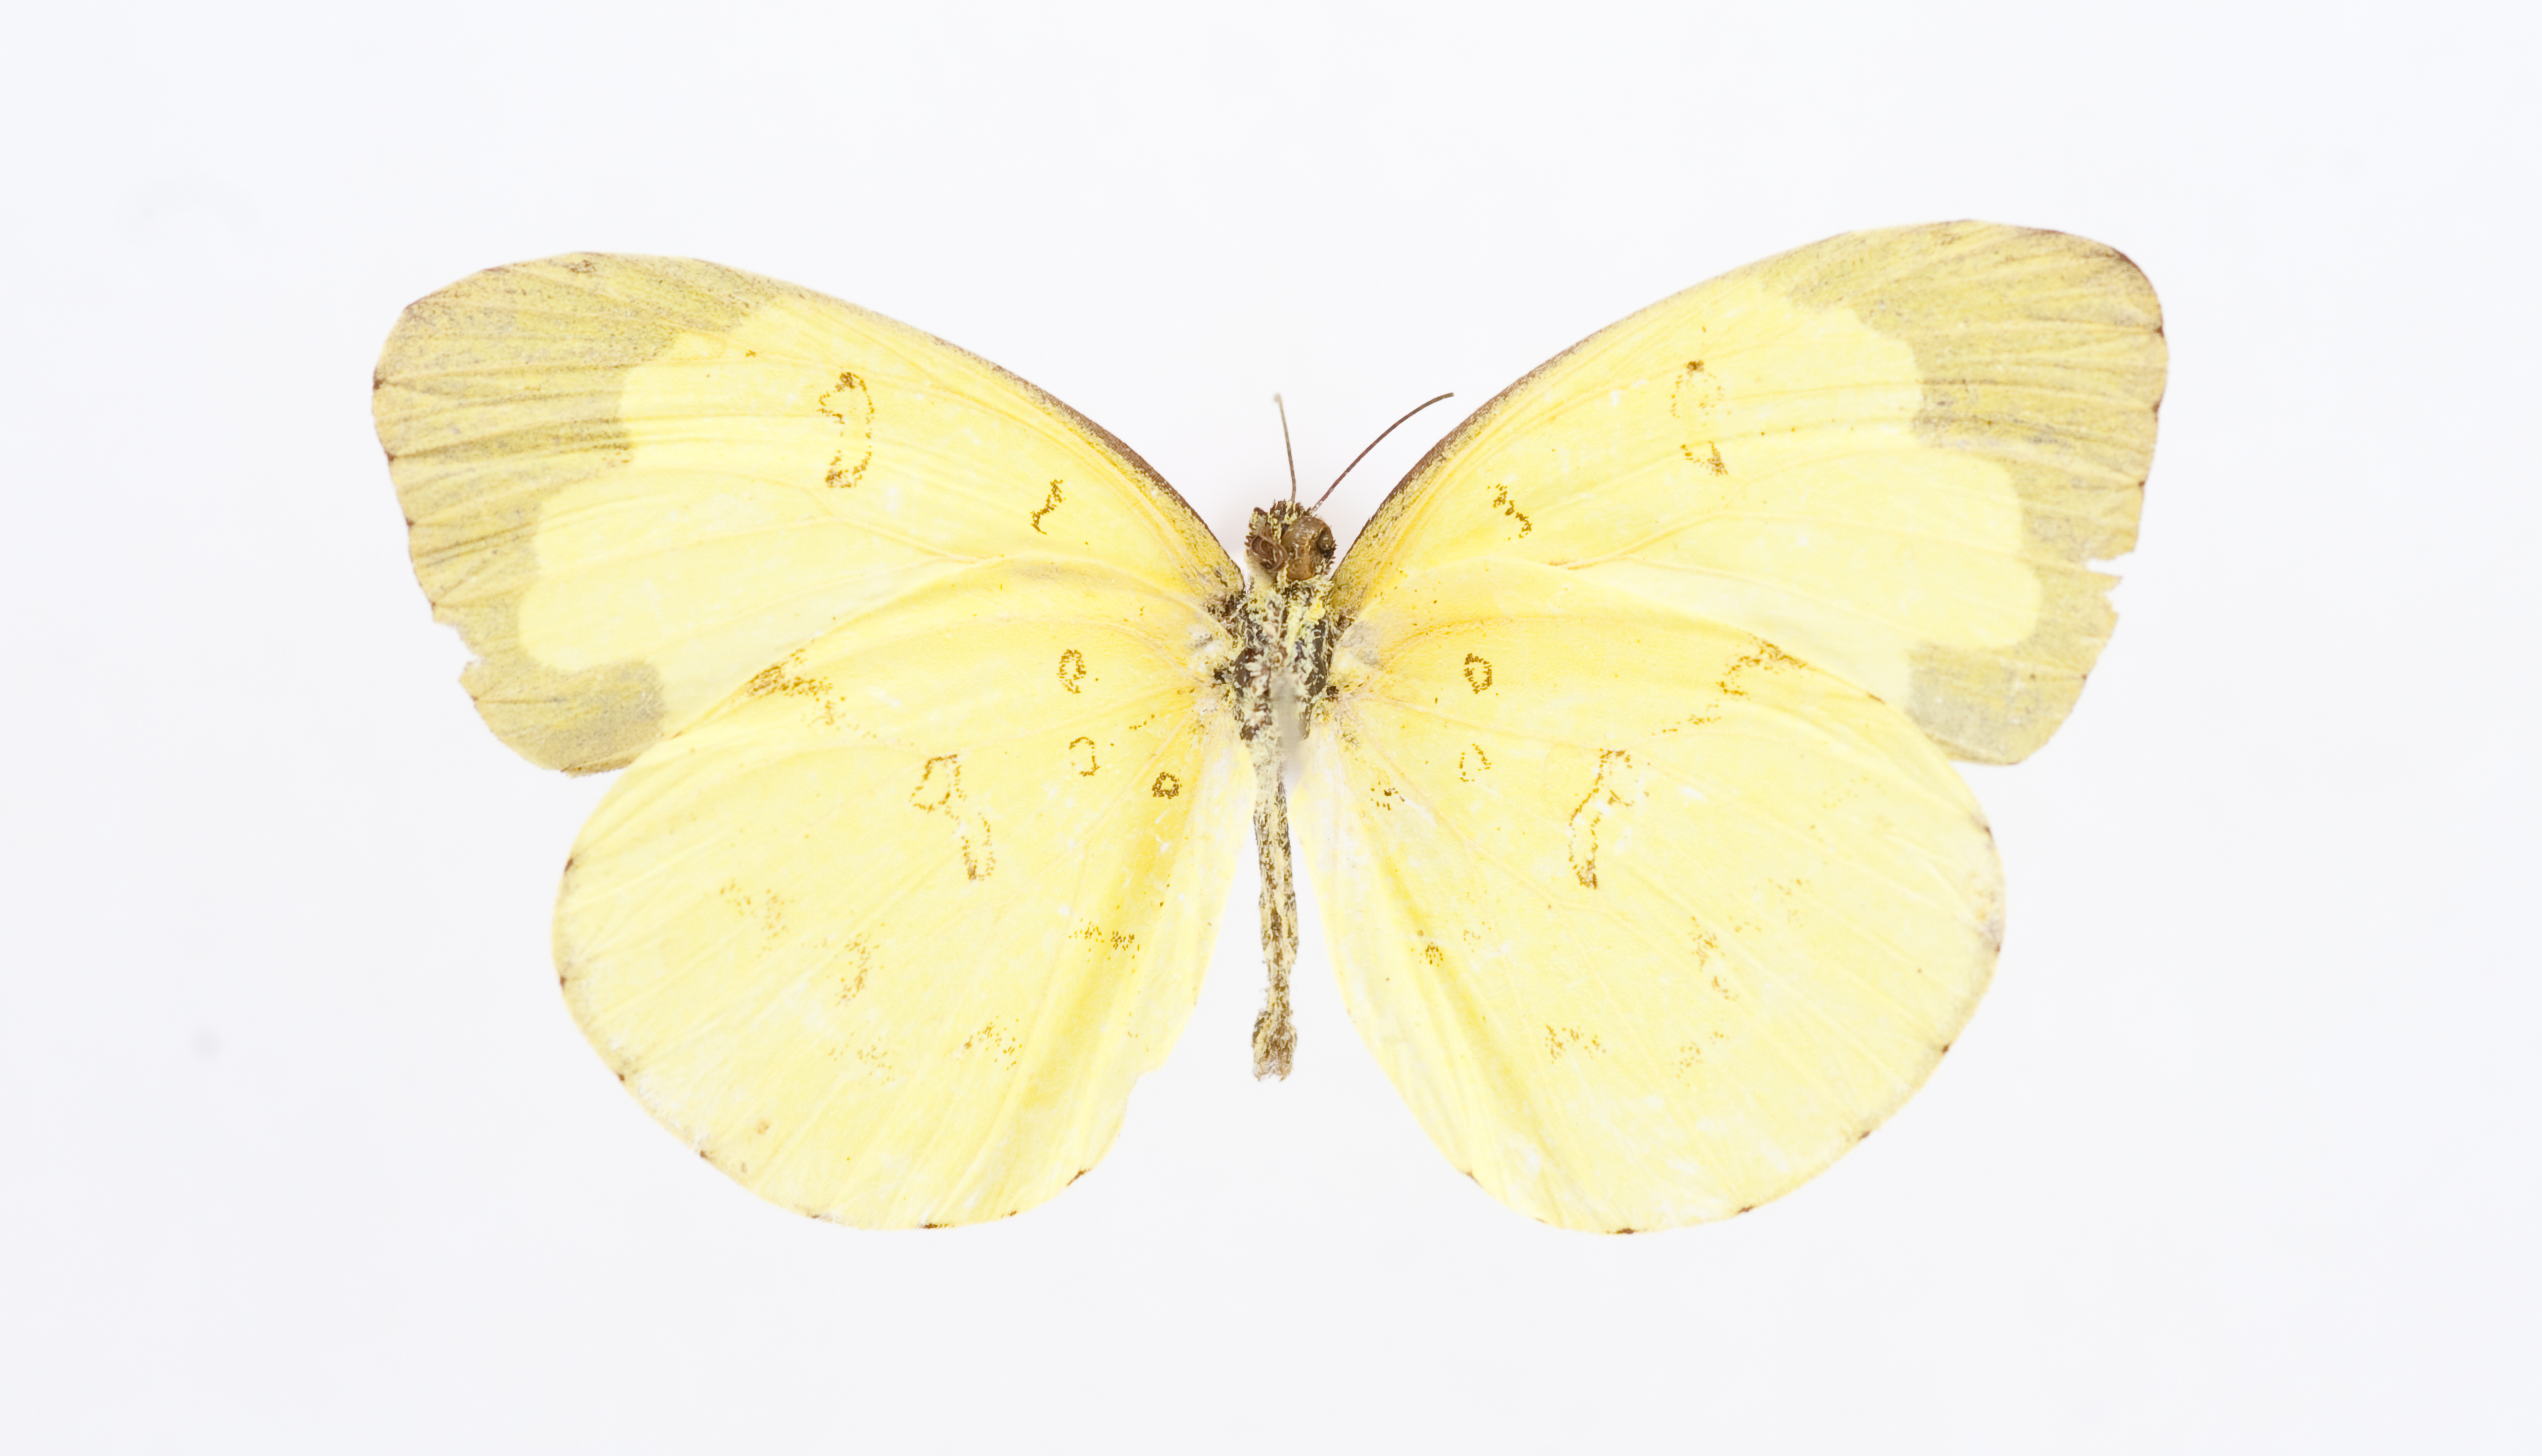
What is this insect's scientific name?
Eurema lacteola
